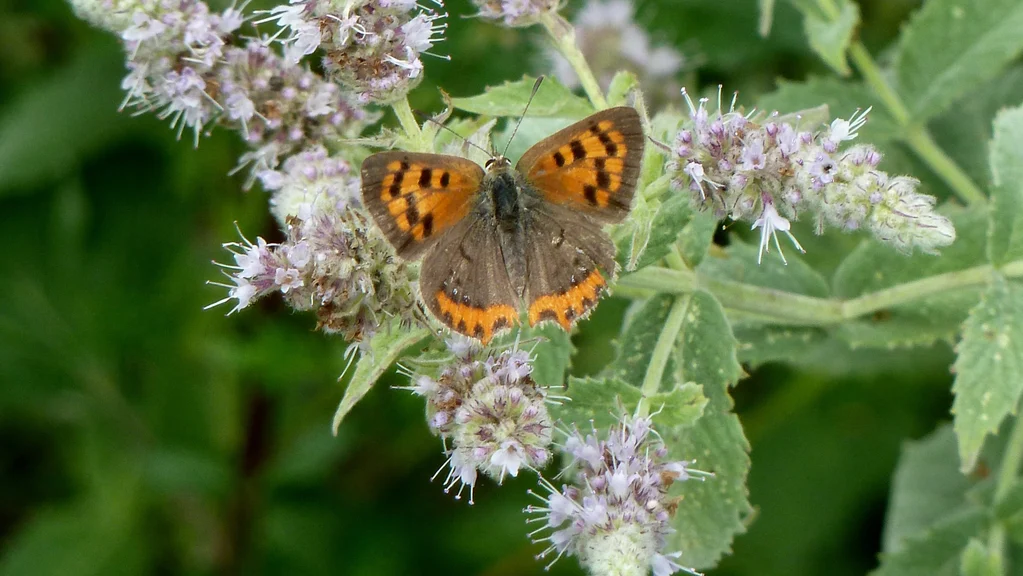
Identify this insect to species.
Lycaena phlaeas
